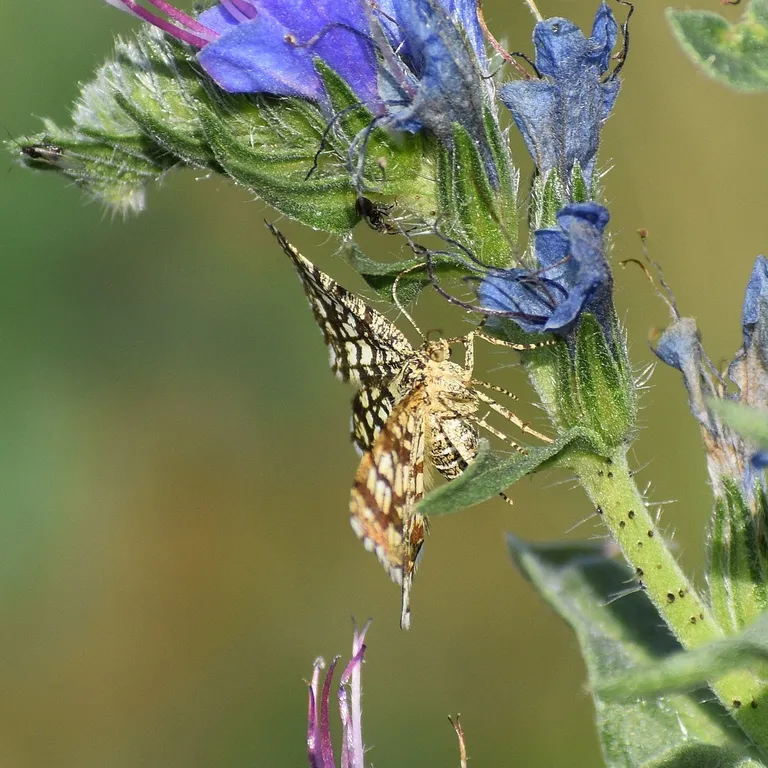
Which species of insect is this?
Chiasmia clathrata
